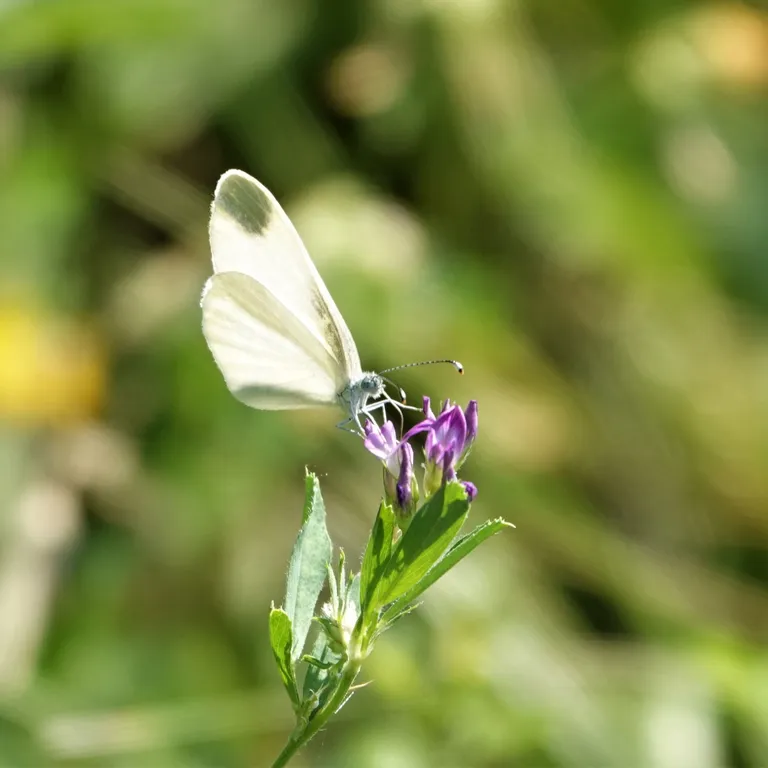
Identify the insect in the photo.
Leptidea sinapis/juvernica
